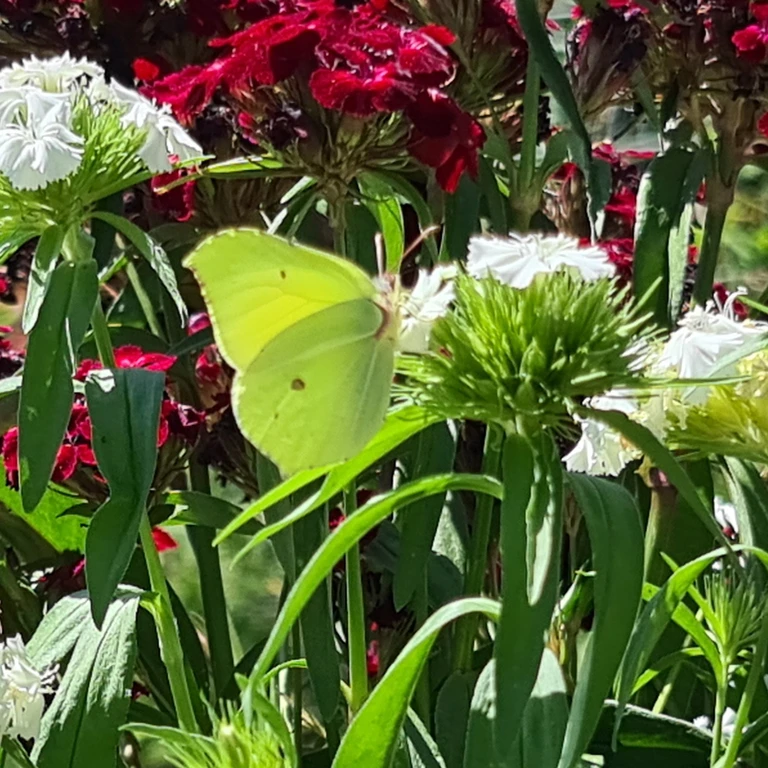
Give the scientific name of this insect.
Gonepteryx rhamni
